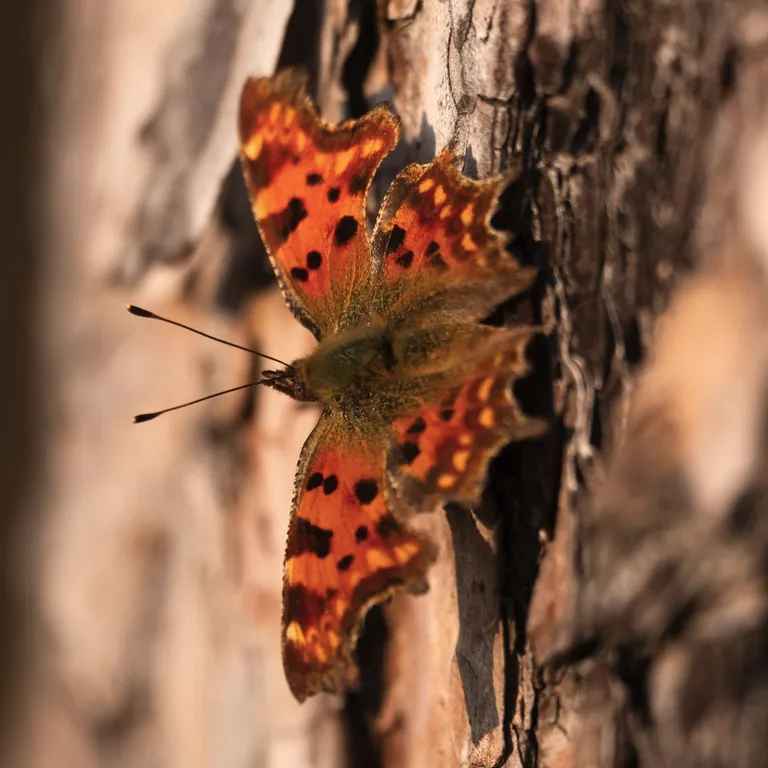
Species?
Polygonia c-album
